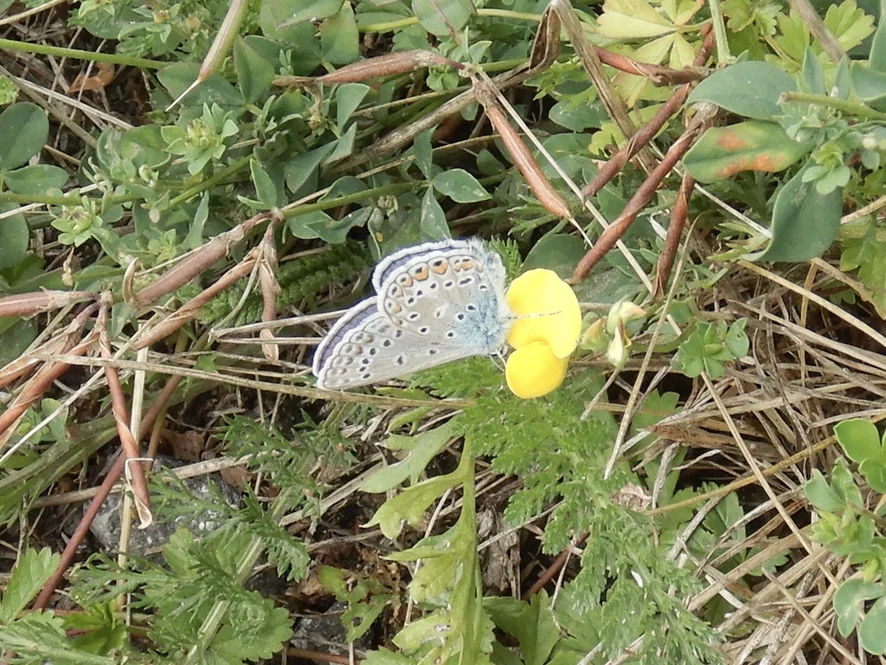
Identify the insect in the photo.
Polyommatus icarus
